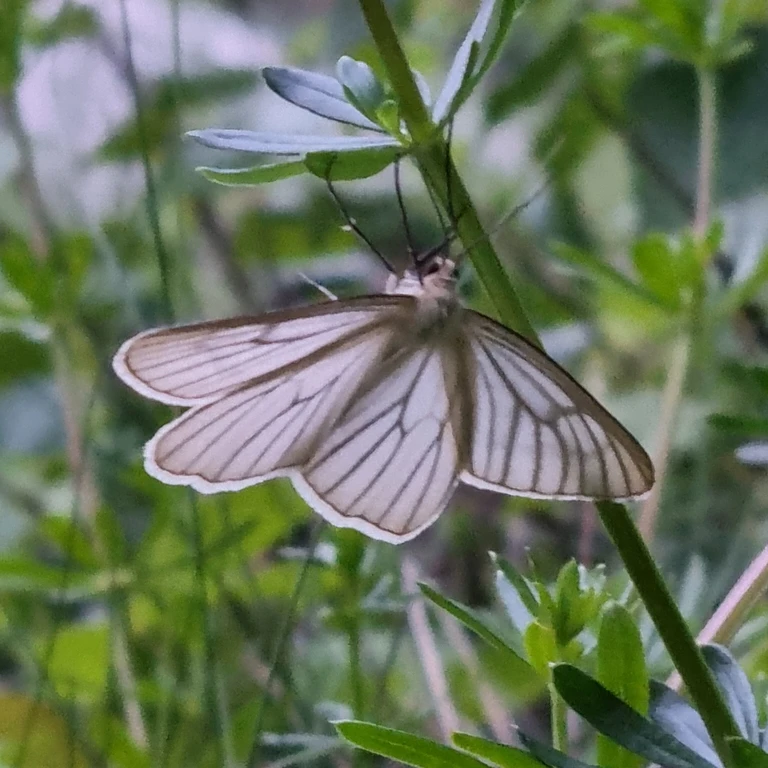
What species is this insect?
Siona lineata
